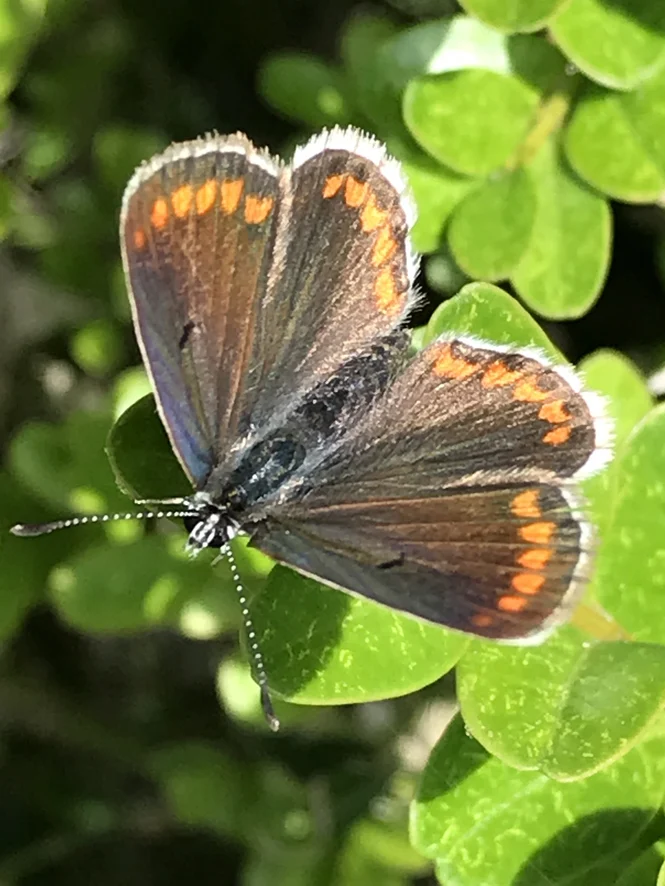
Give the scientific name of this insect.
Aricia agestis/artaxerxes
